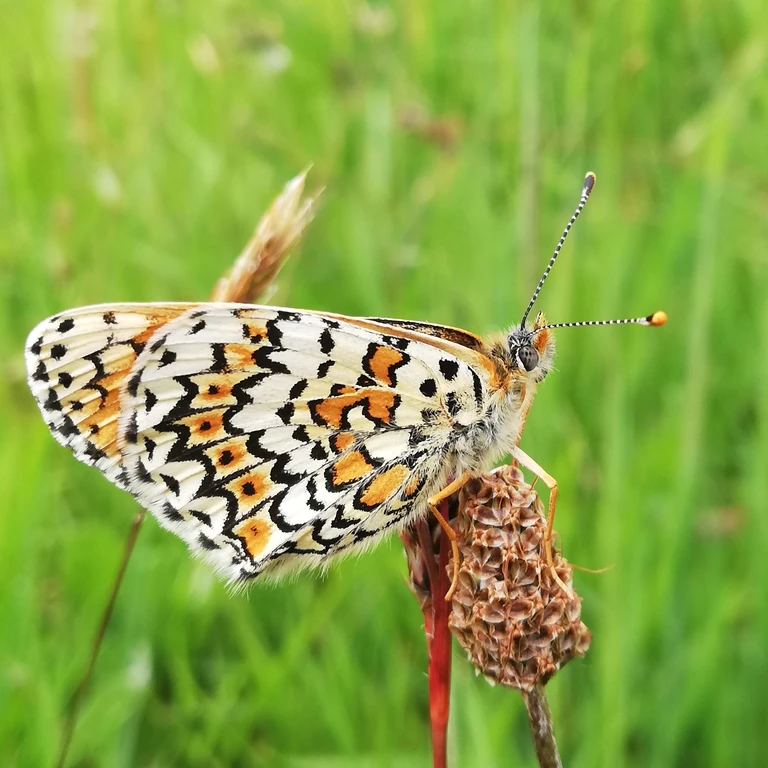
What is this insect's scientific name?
Melitaea cinxia
